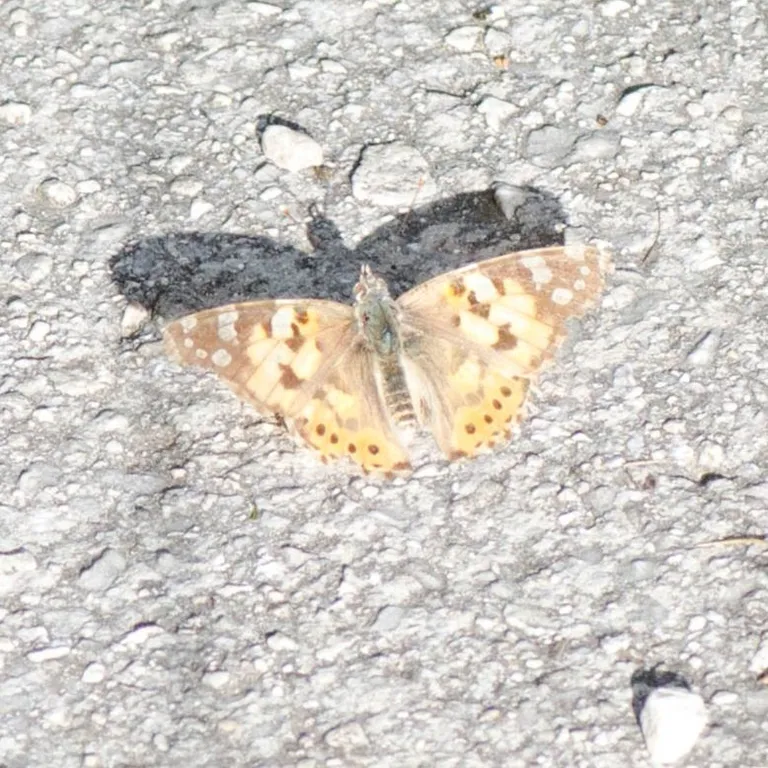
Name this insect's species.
Vanessa cardui
